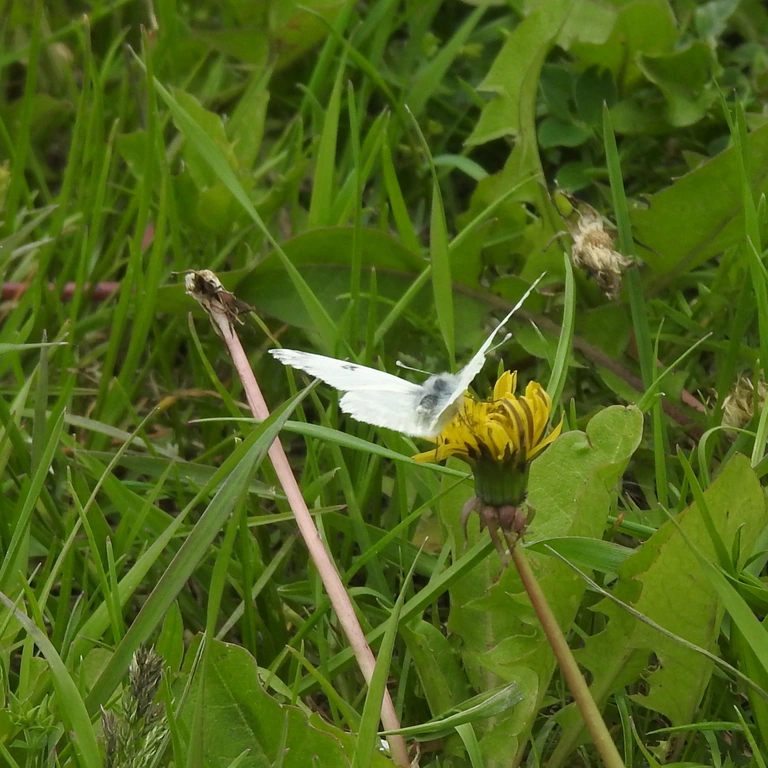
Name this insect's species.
Pontia edusa
